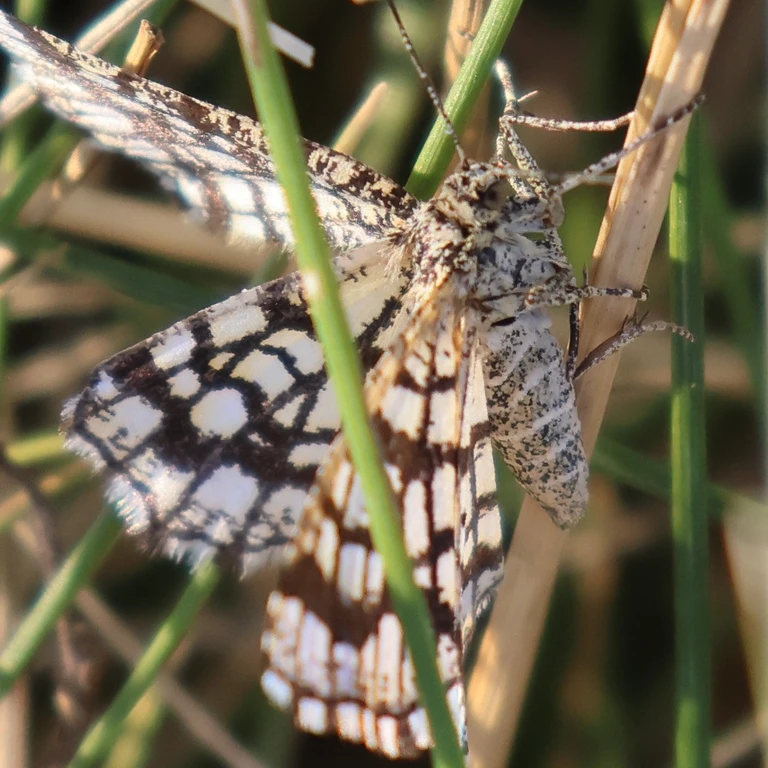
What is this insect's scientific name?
Chiasmia clathrata
